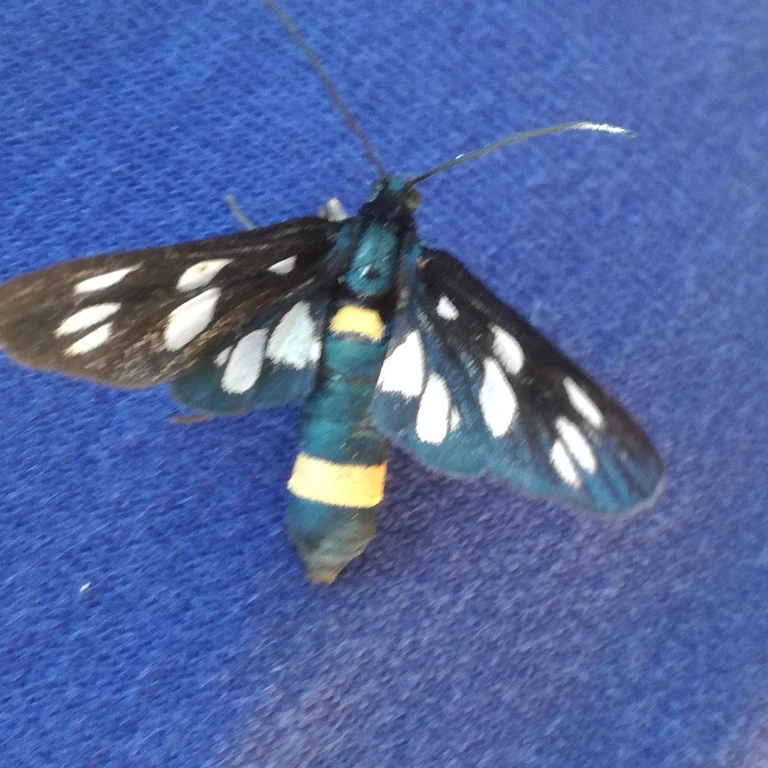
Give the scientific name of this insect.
Amata phegea
